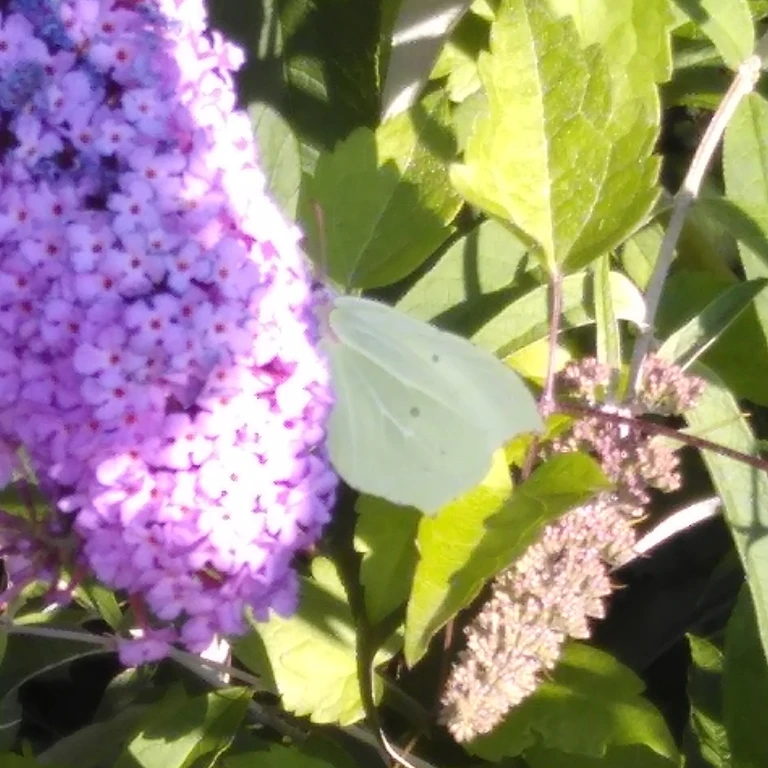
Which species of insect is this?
Gonepteryx rhamni
